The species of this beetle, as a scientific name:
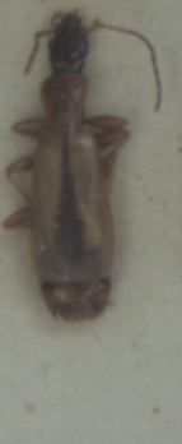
Paradromius longiceps
